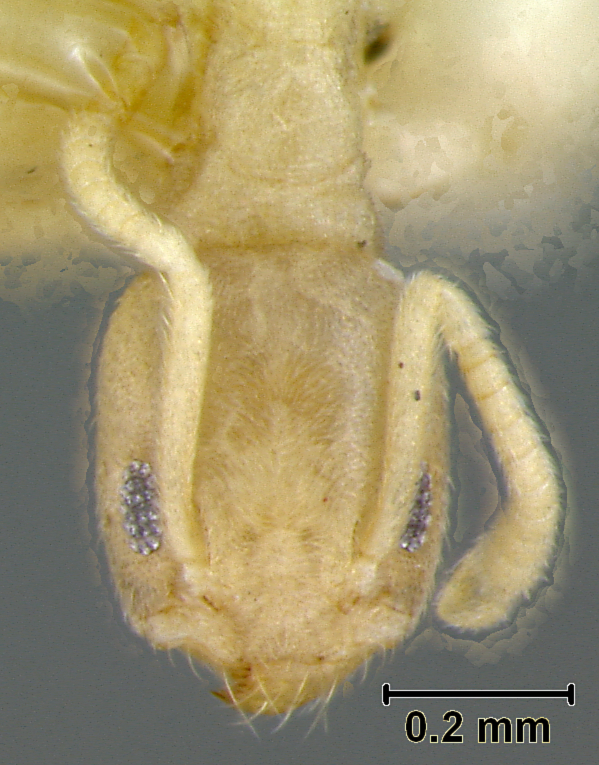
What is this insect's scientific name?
Tapinoma canalis
